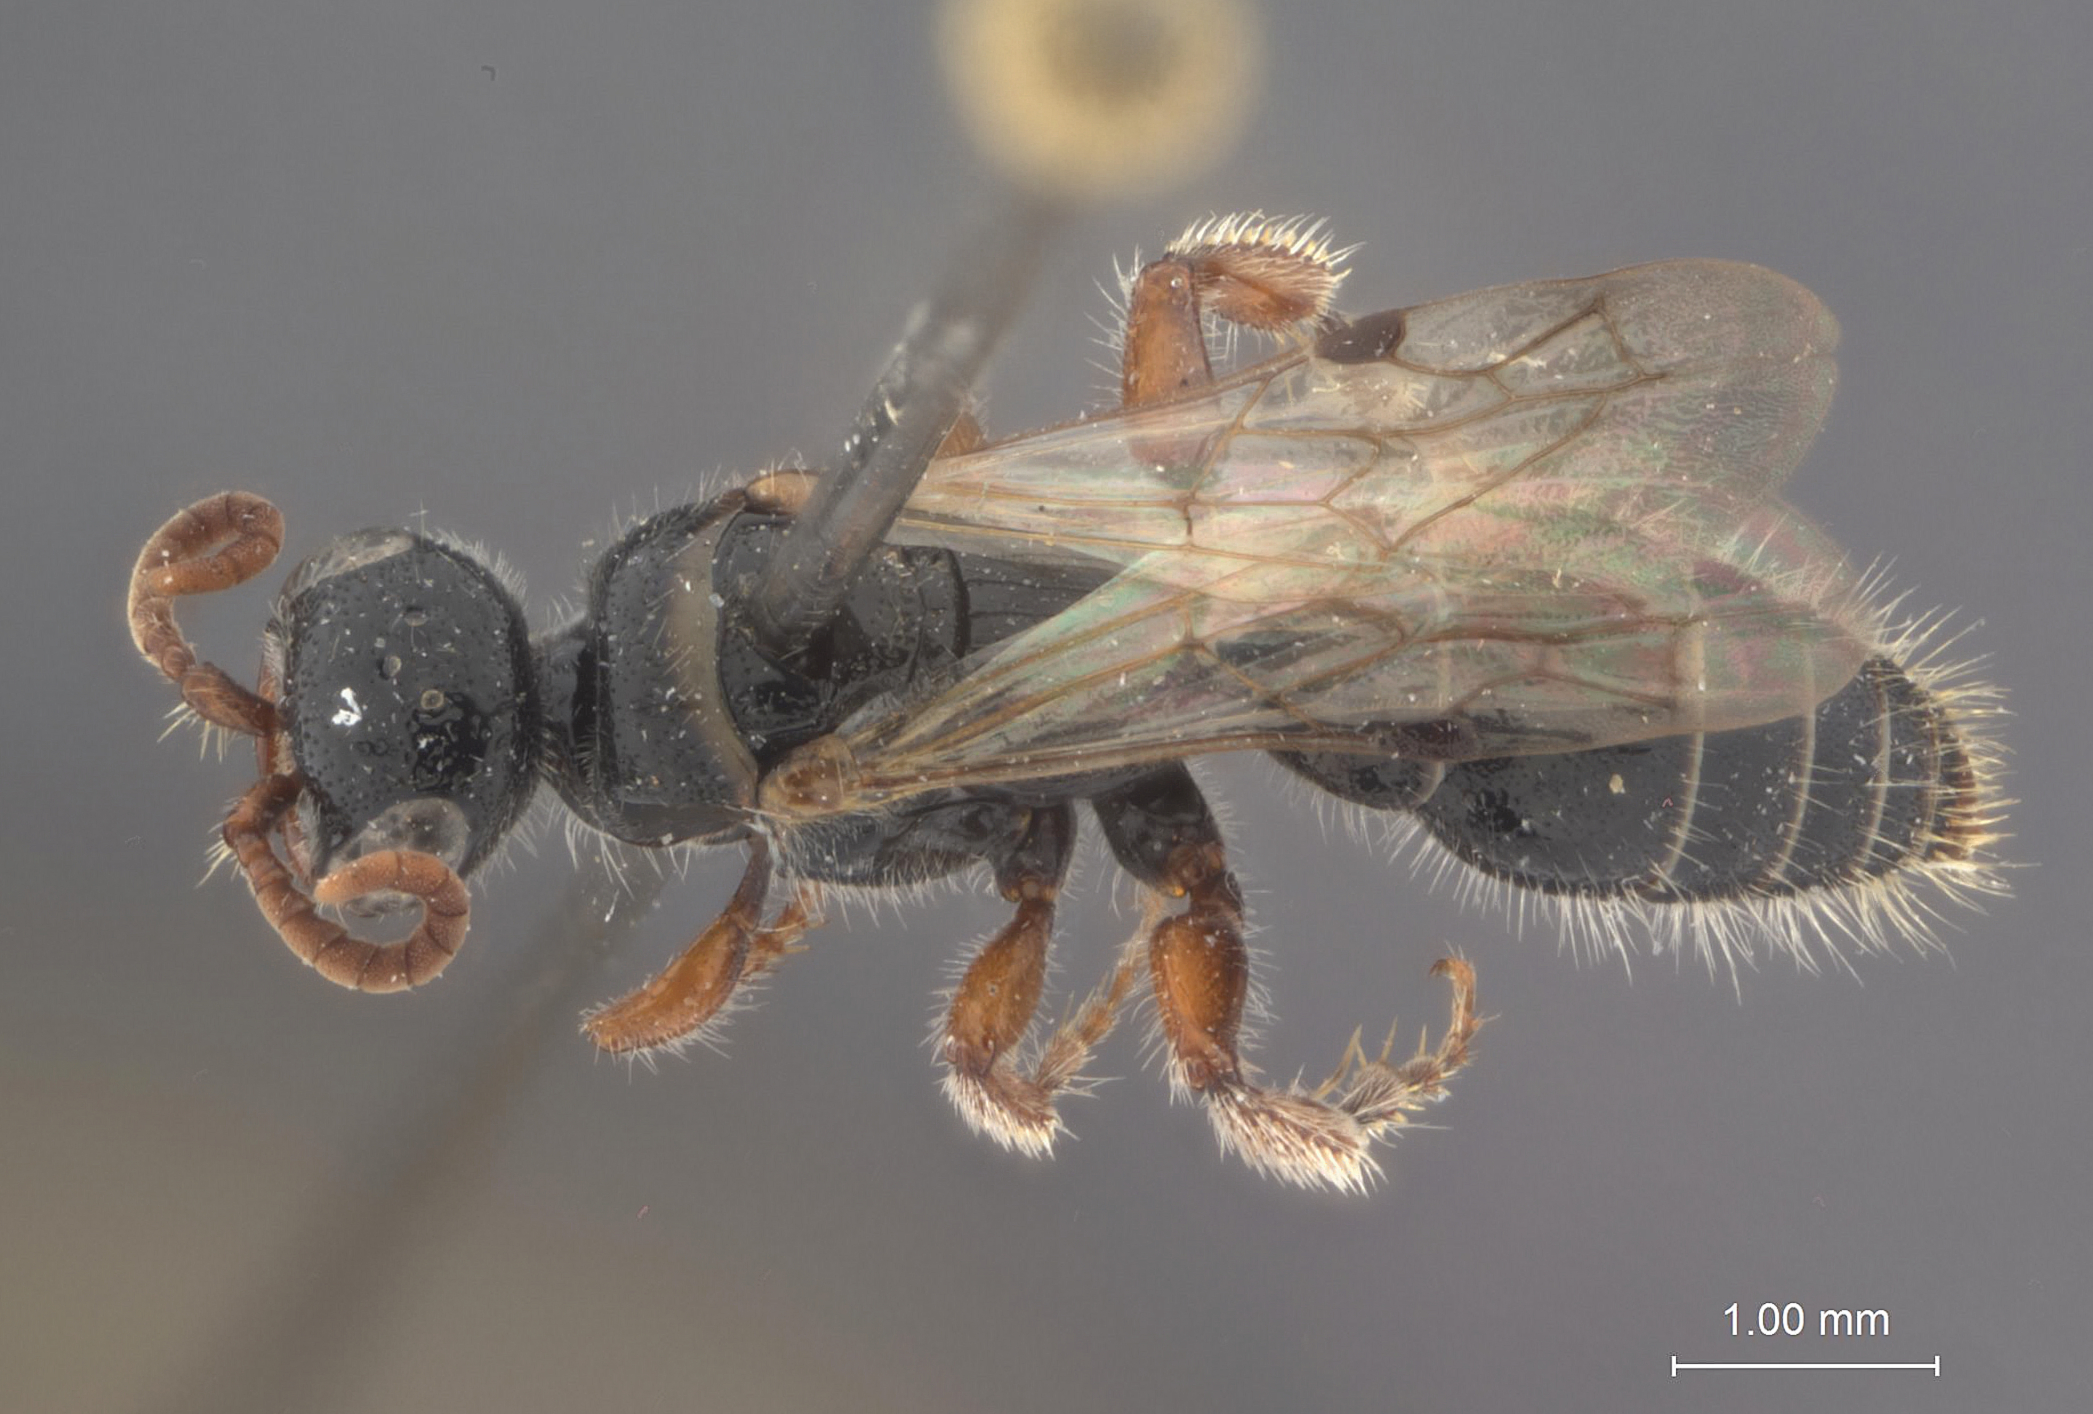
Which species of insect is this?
Tiphia kurczewskii
